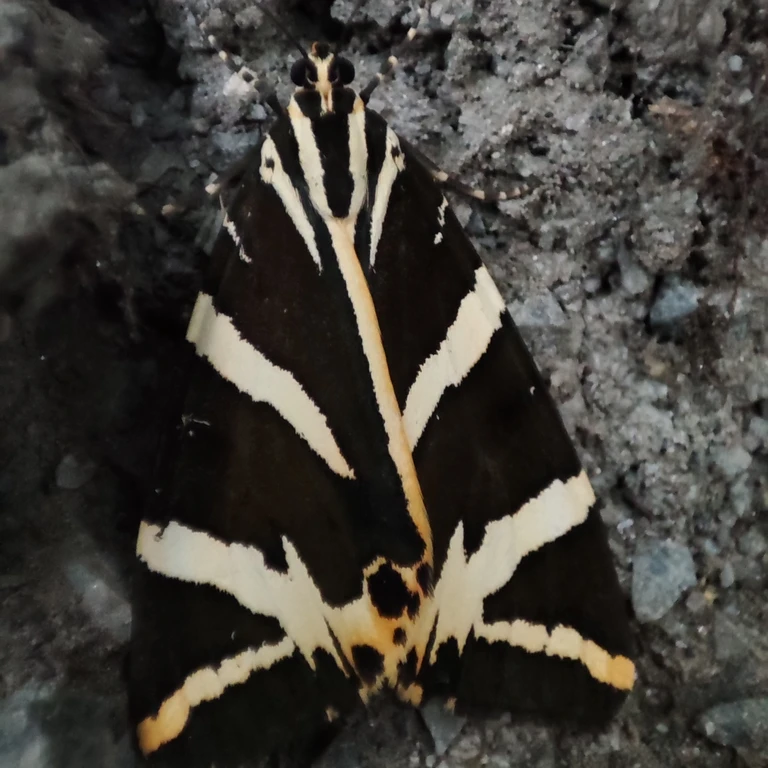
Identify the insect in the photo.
Euplagia quadripunctaria
